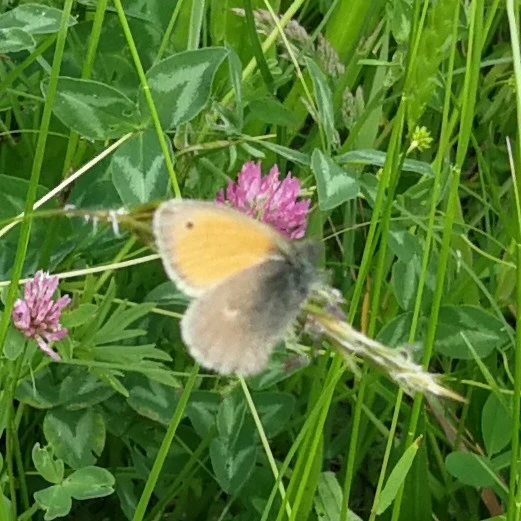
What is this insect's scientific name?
Coenonympha pamphilus
